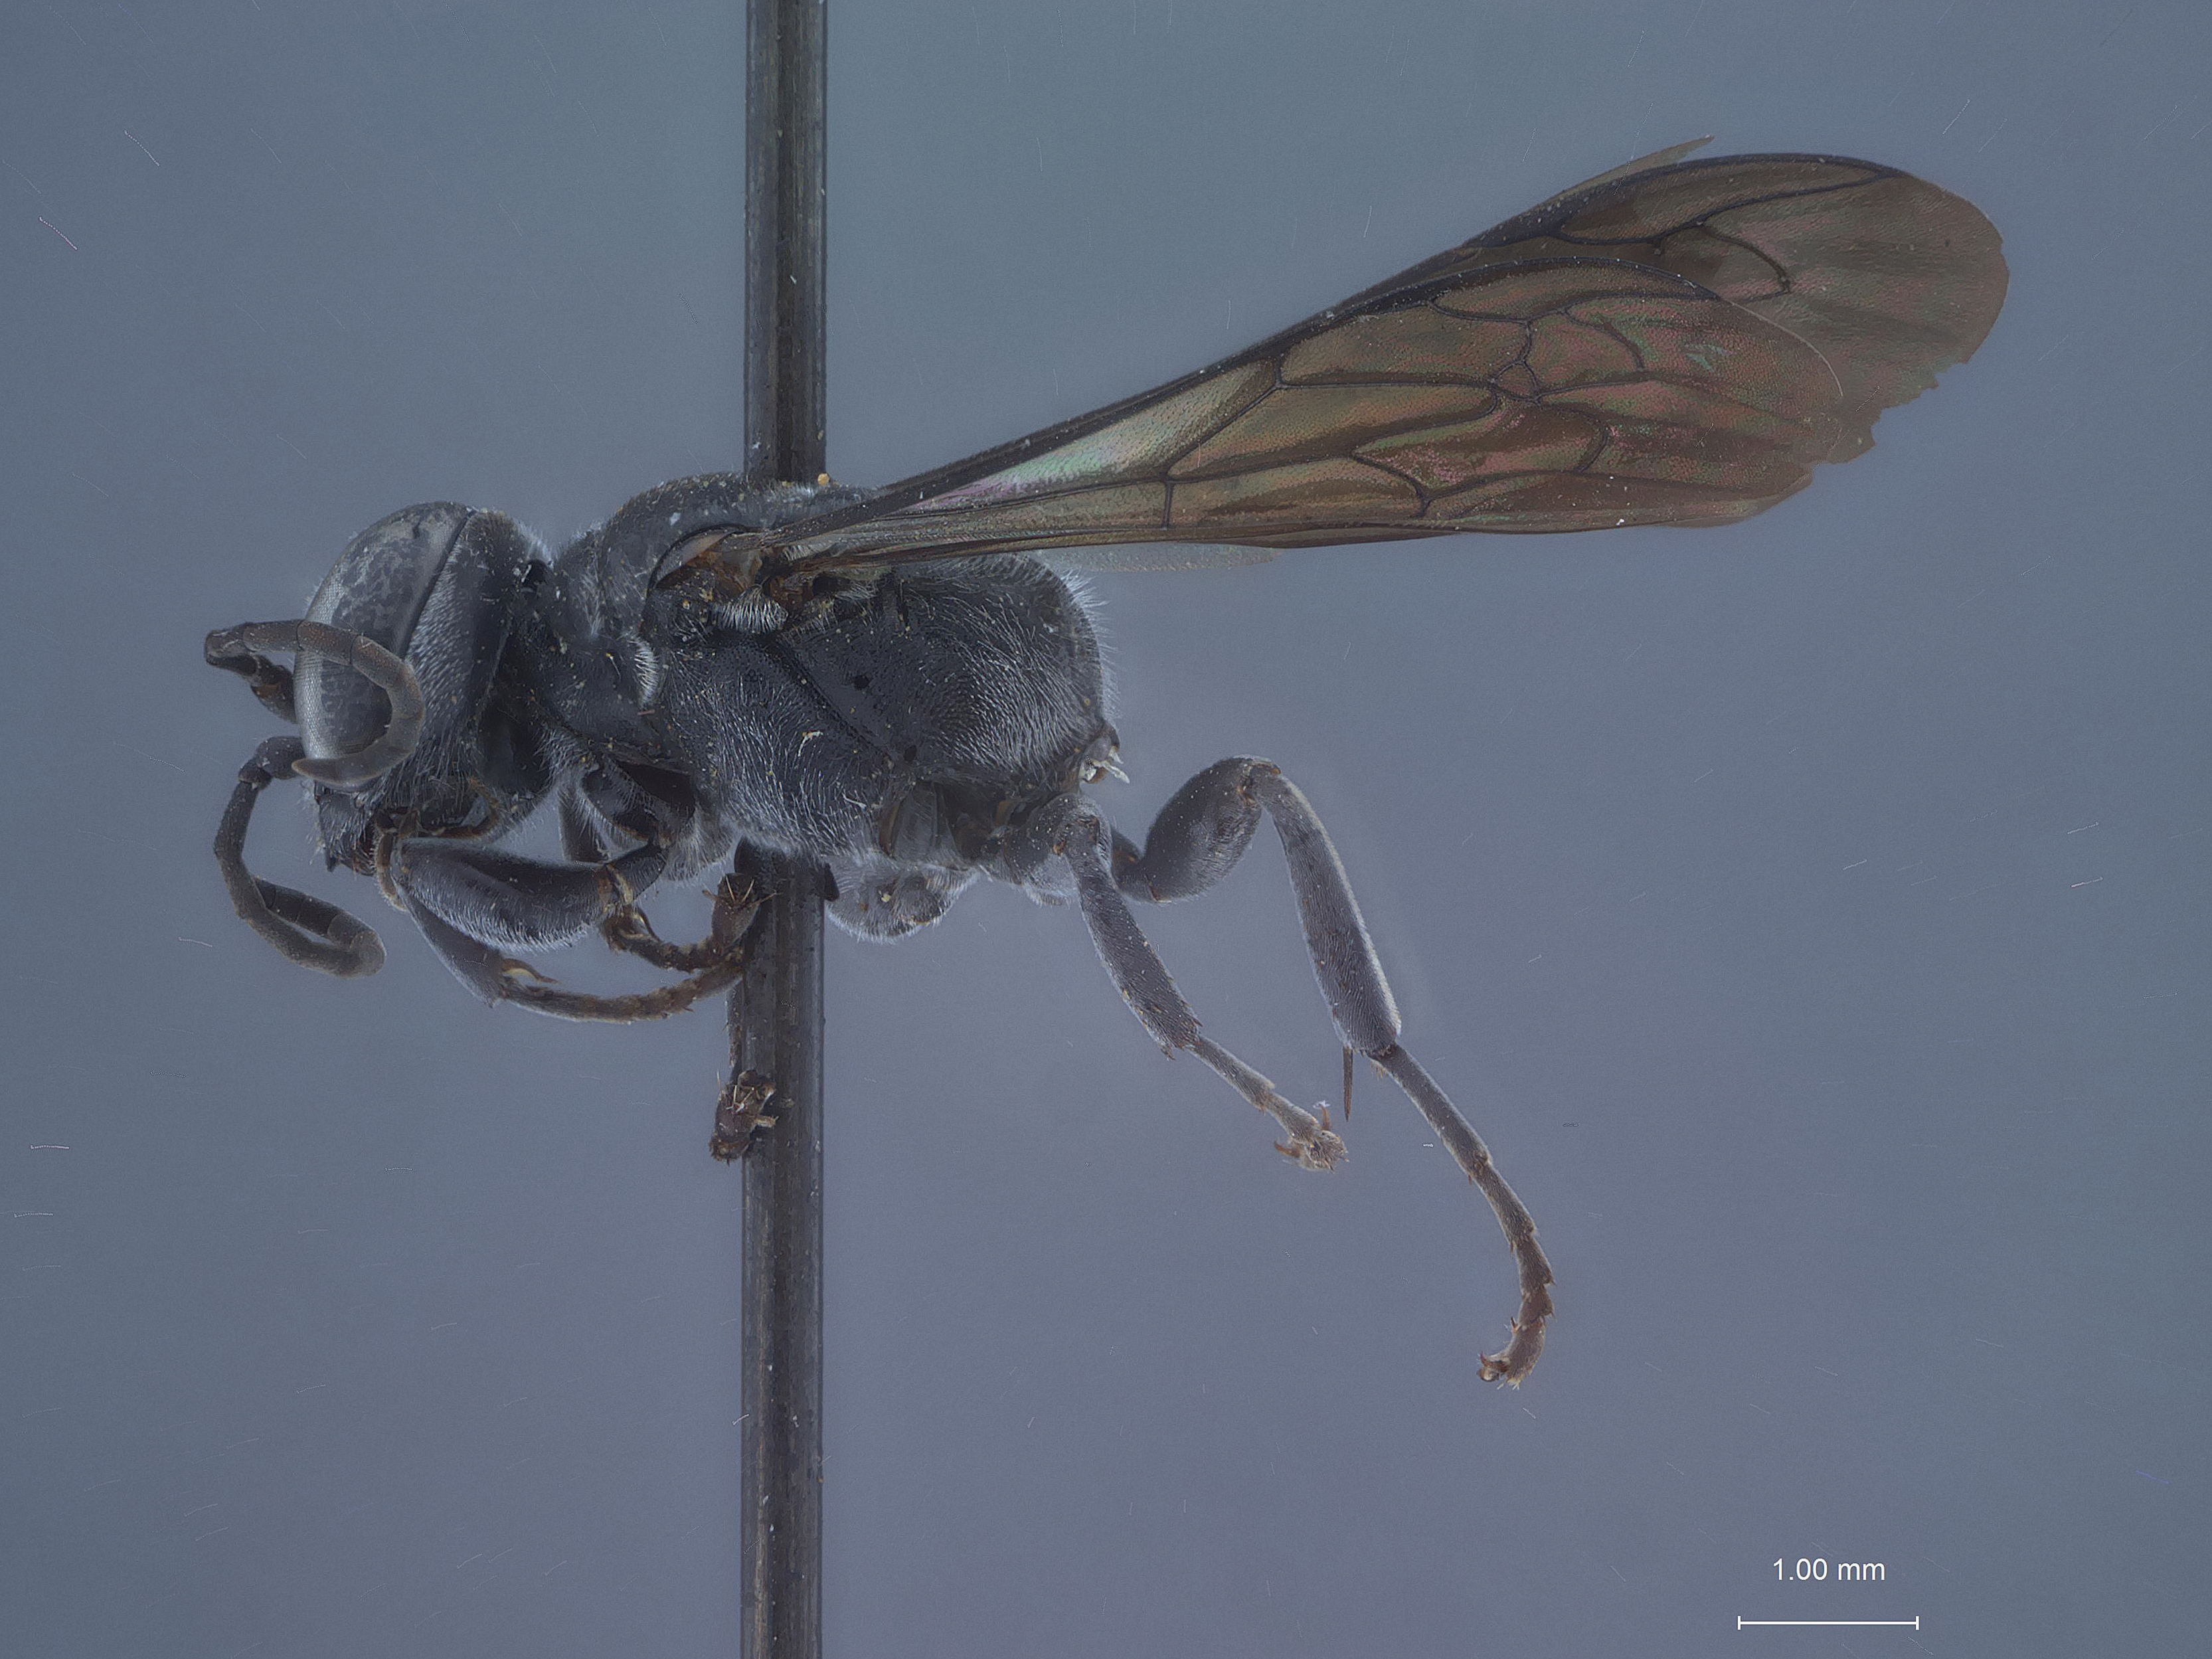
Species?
Pison novocaledonica
